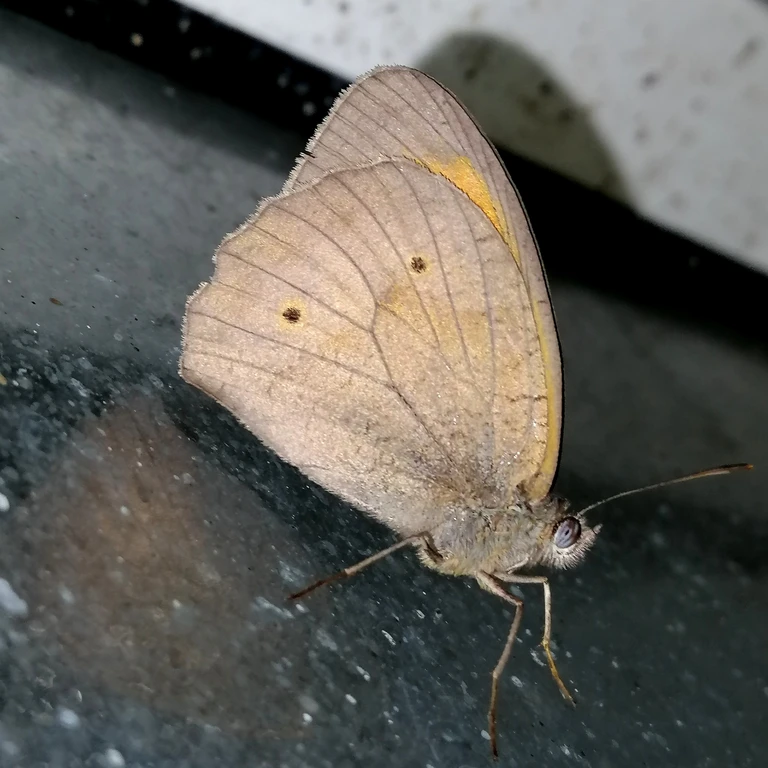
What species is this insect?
Maniola jurtina
